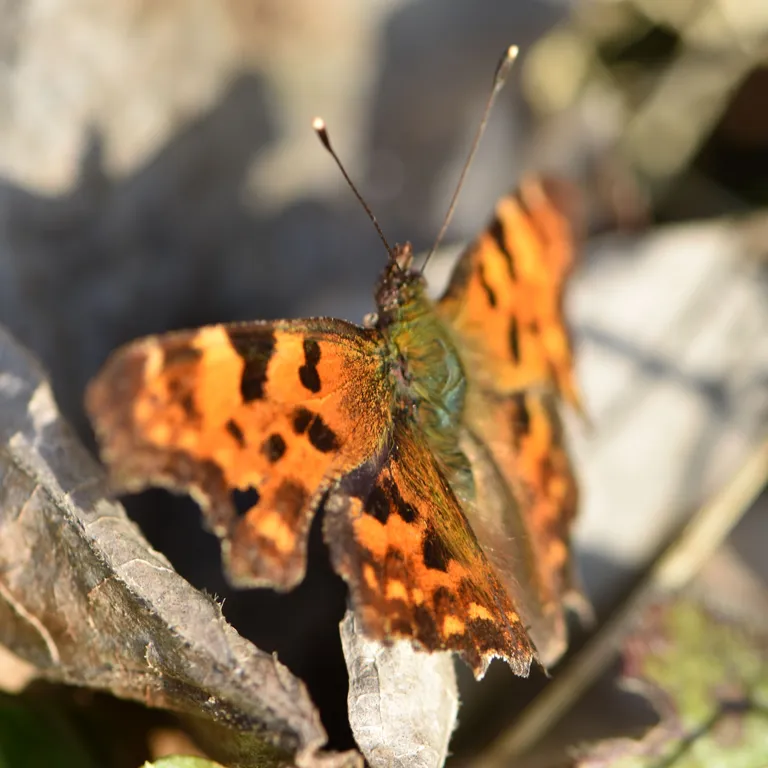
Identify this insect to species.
Polygonia c-album
